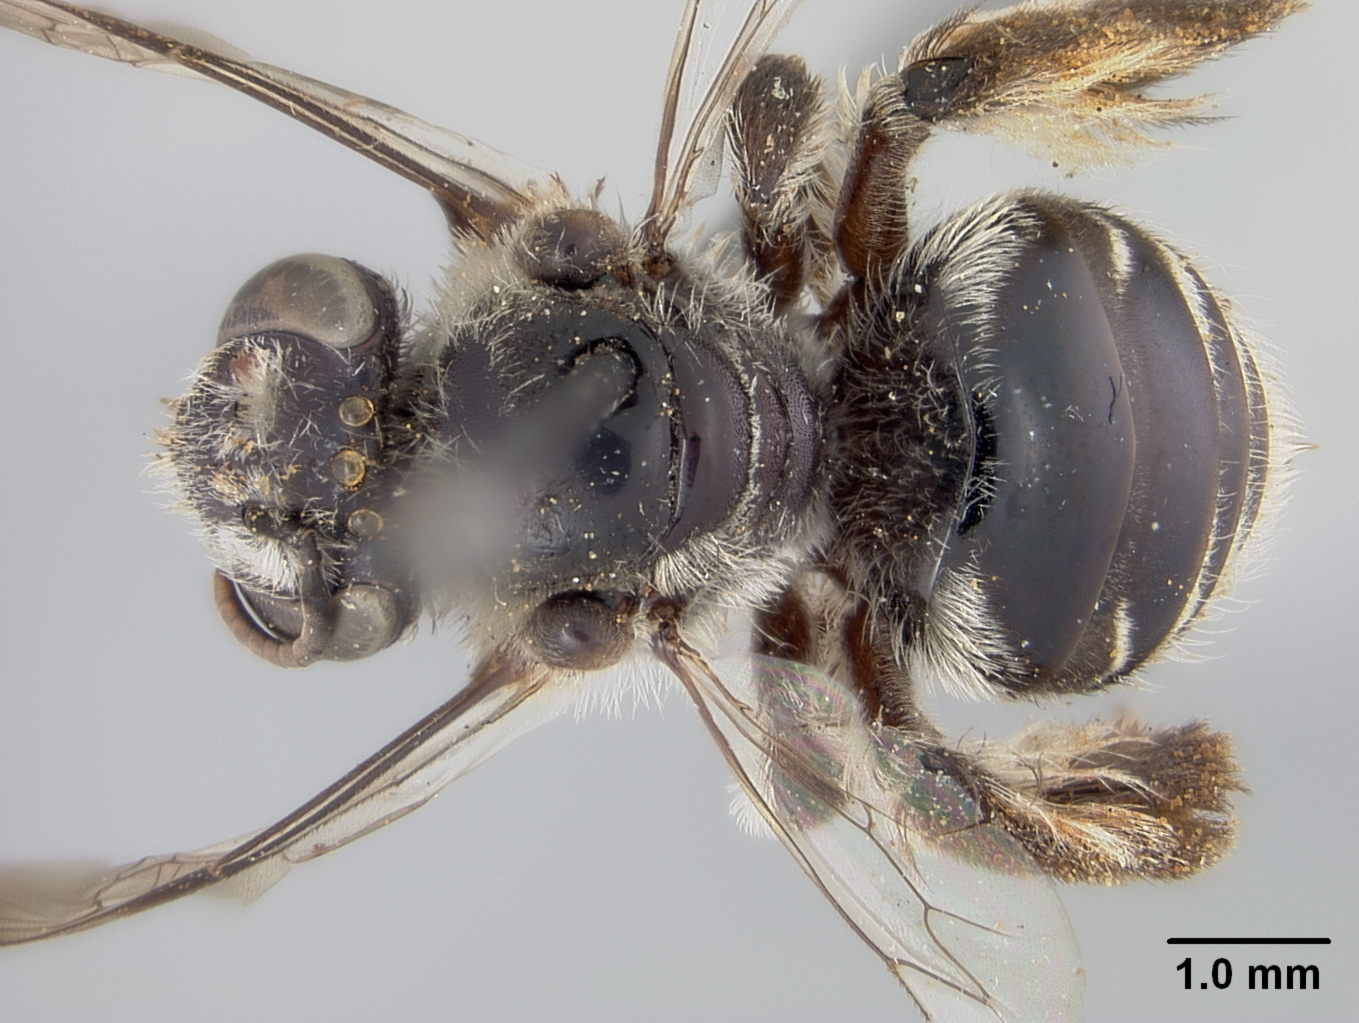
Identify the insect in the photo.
Exomalopsis bahamica
